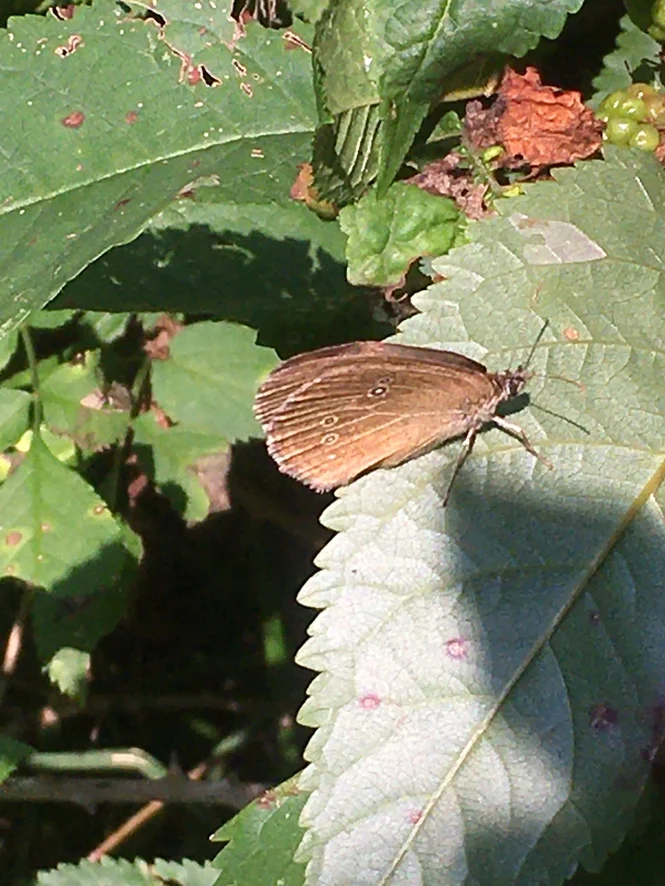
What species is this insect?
Aphantopus hyperantus
